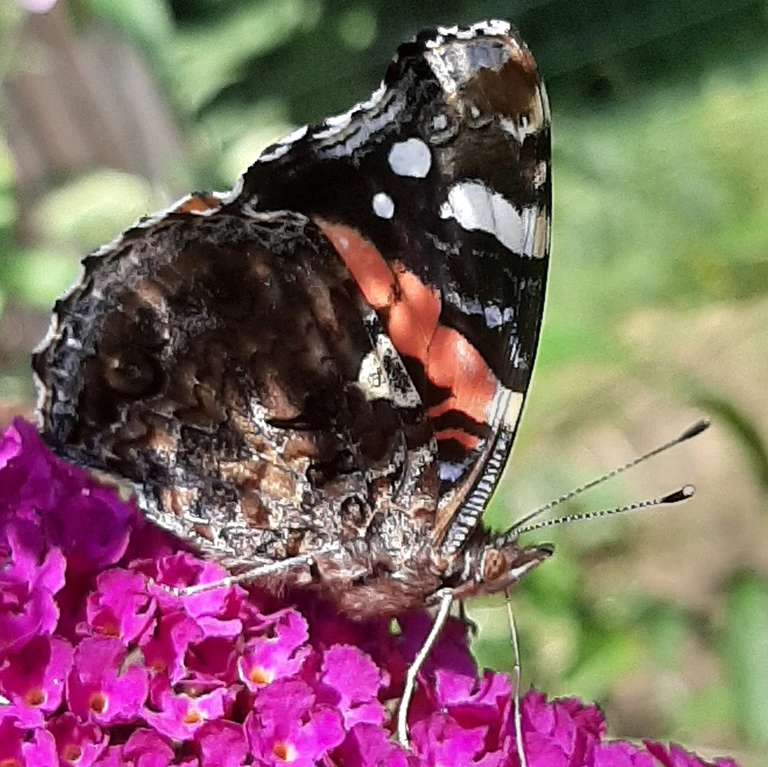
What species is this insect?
Vanessa atalanta
